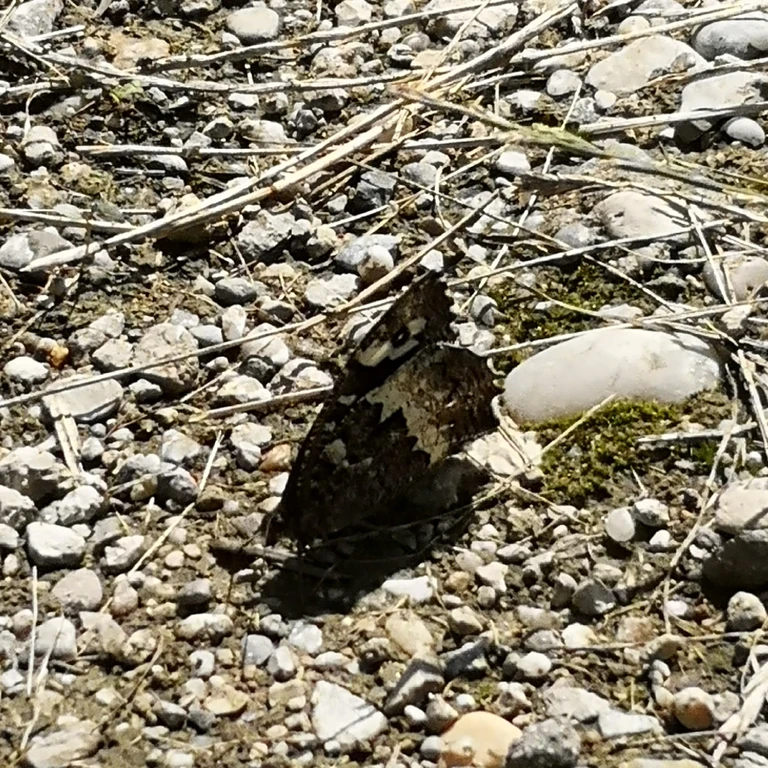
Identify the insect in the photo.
Brintesia circe
